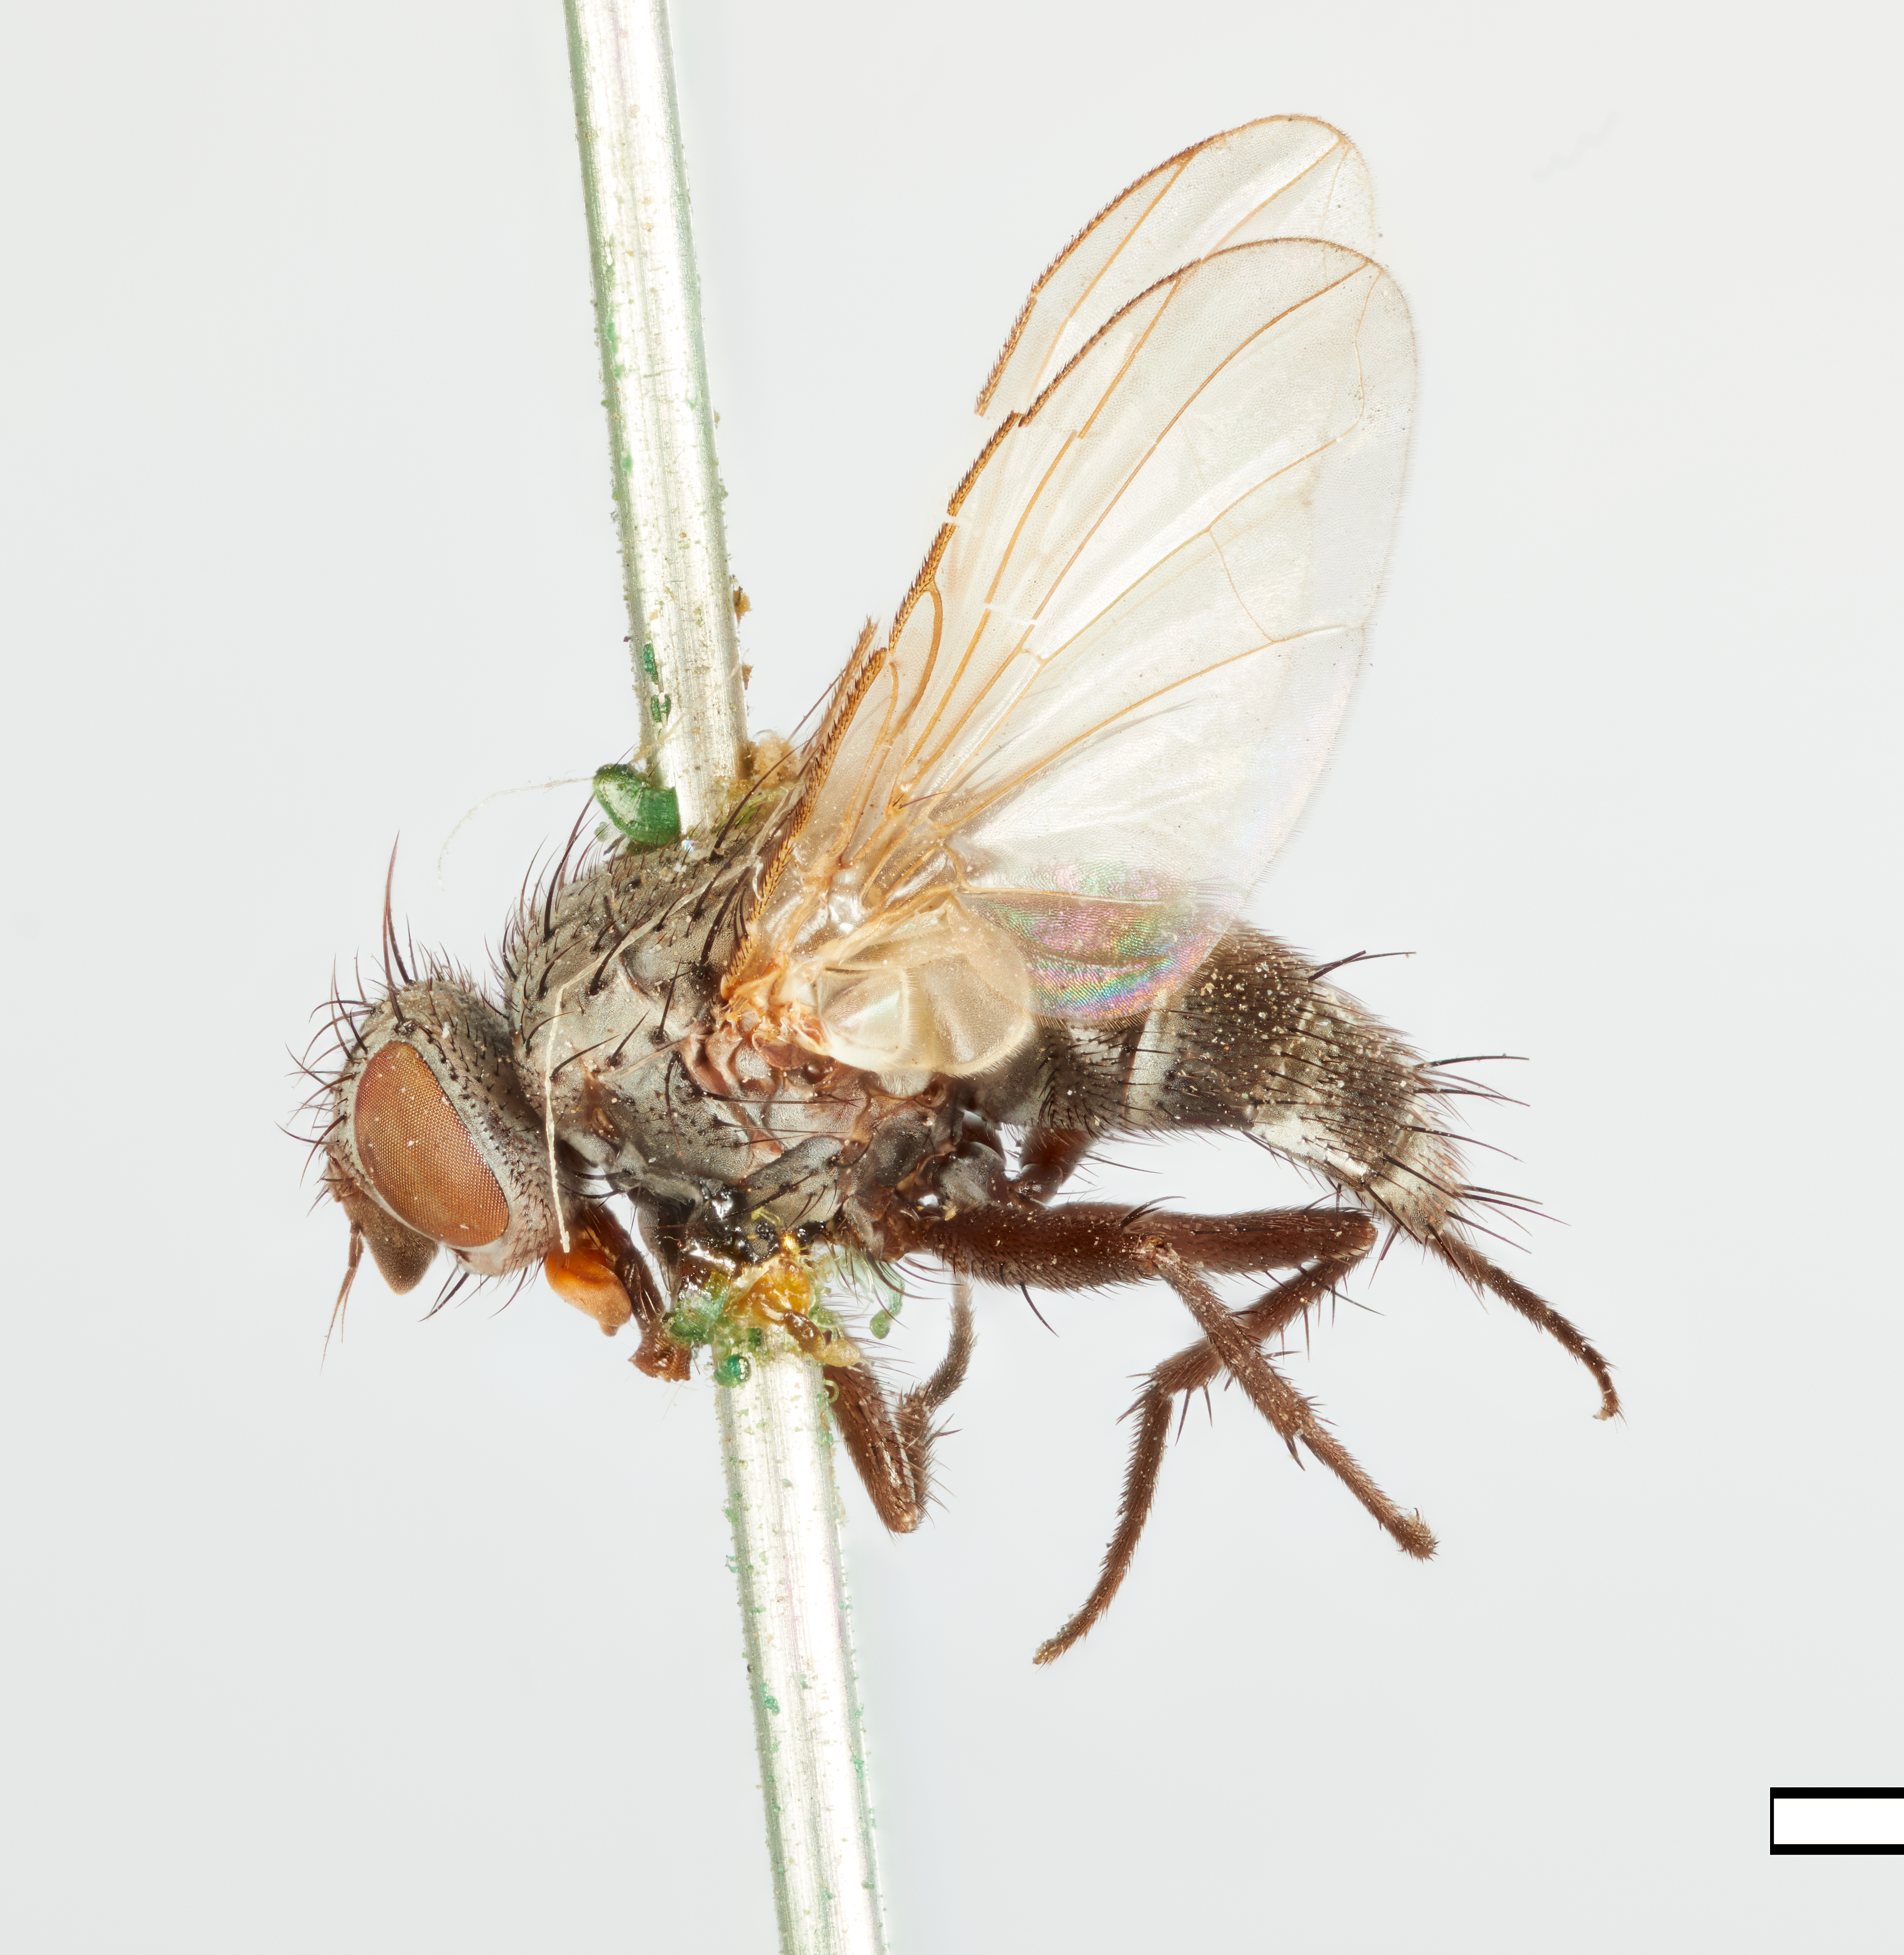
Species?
Lispidea palpigera
